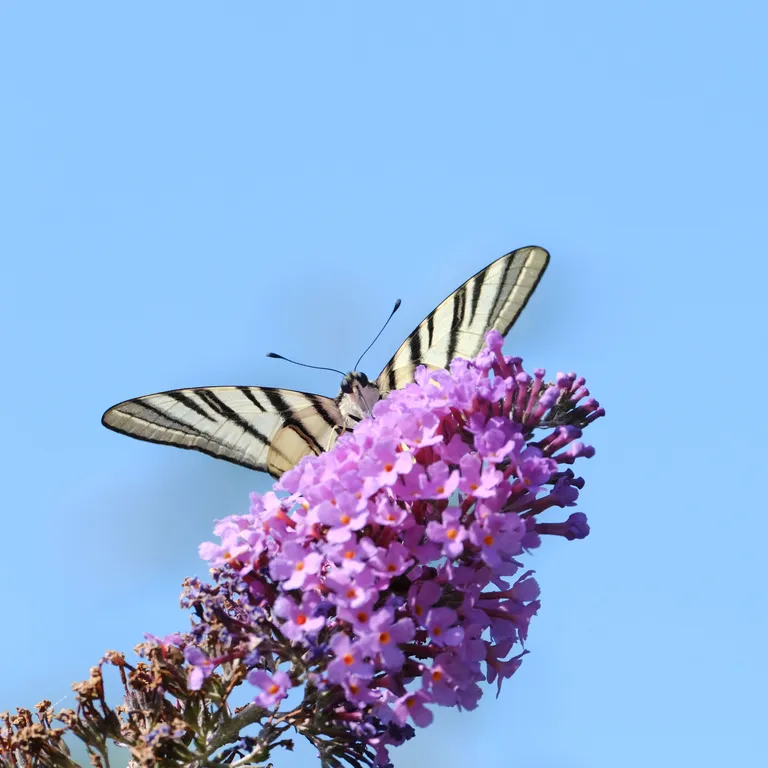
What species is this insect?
Iphiclides podalirius
